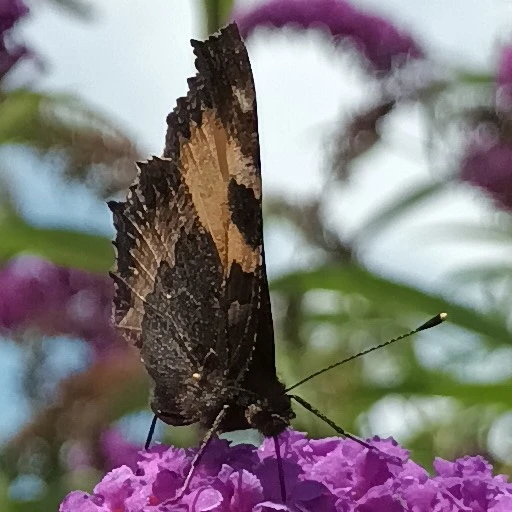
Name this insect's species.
Aglais urticae
